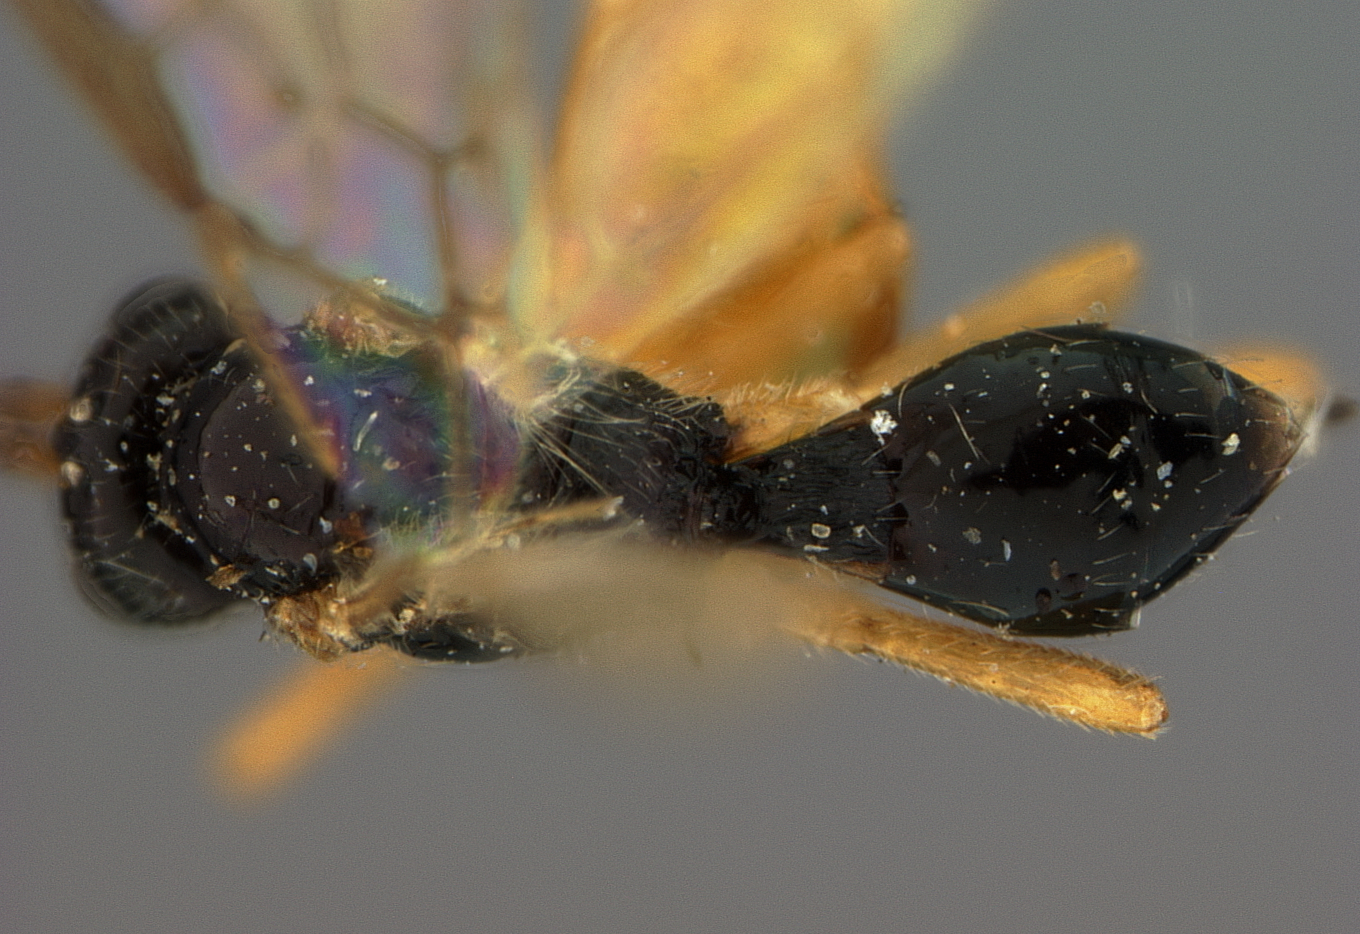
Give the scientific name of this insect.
Adelura ampla
